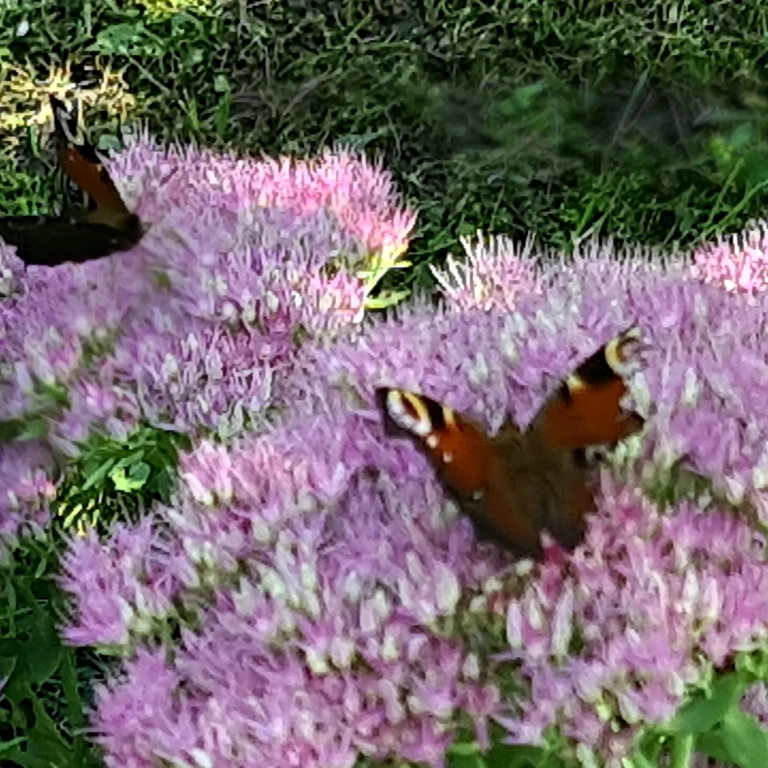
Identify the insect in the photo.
Aglais io
